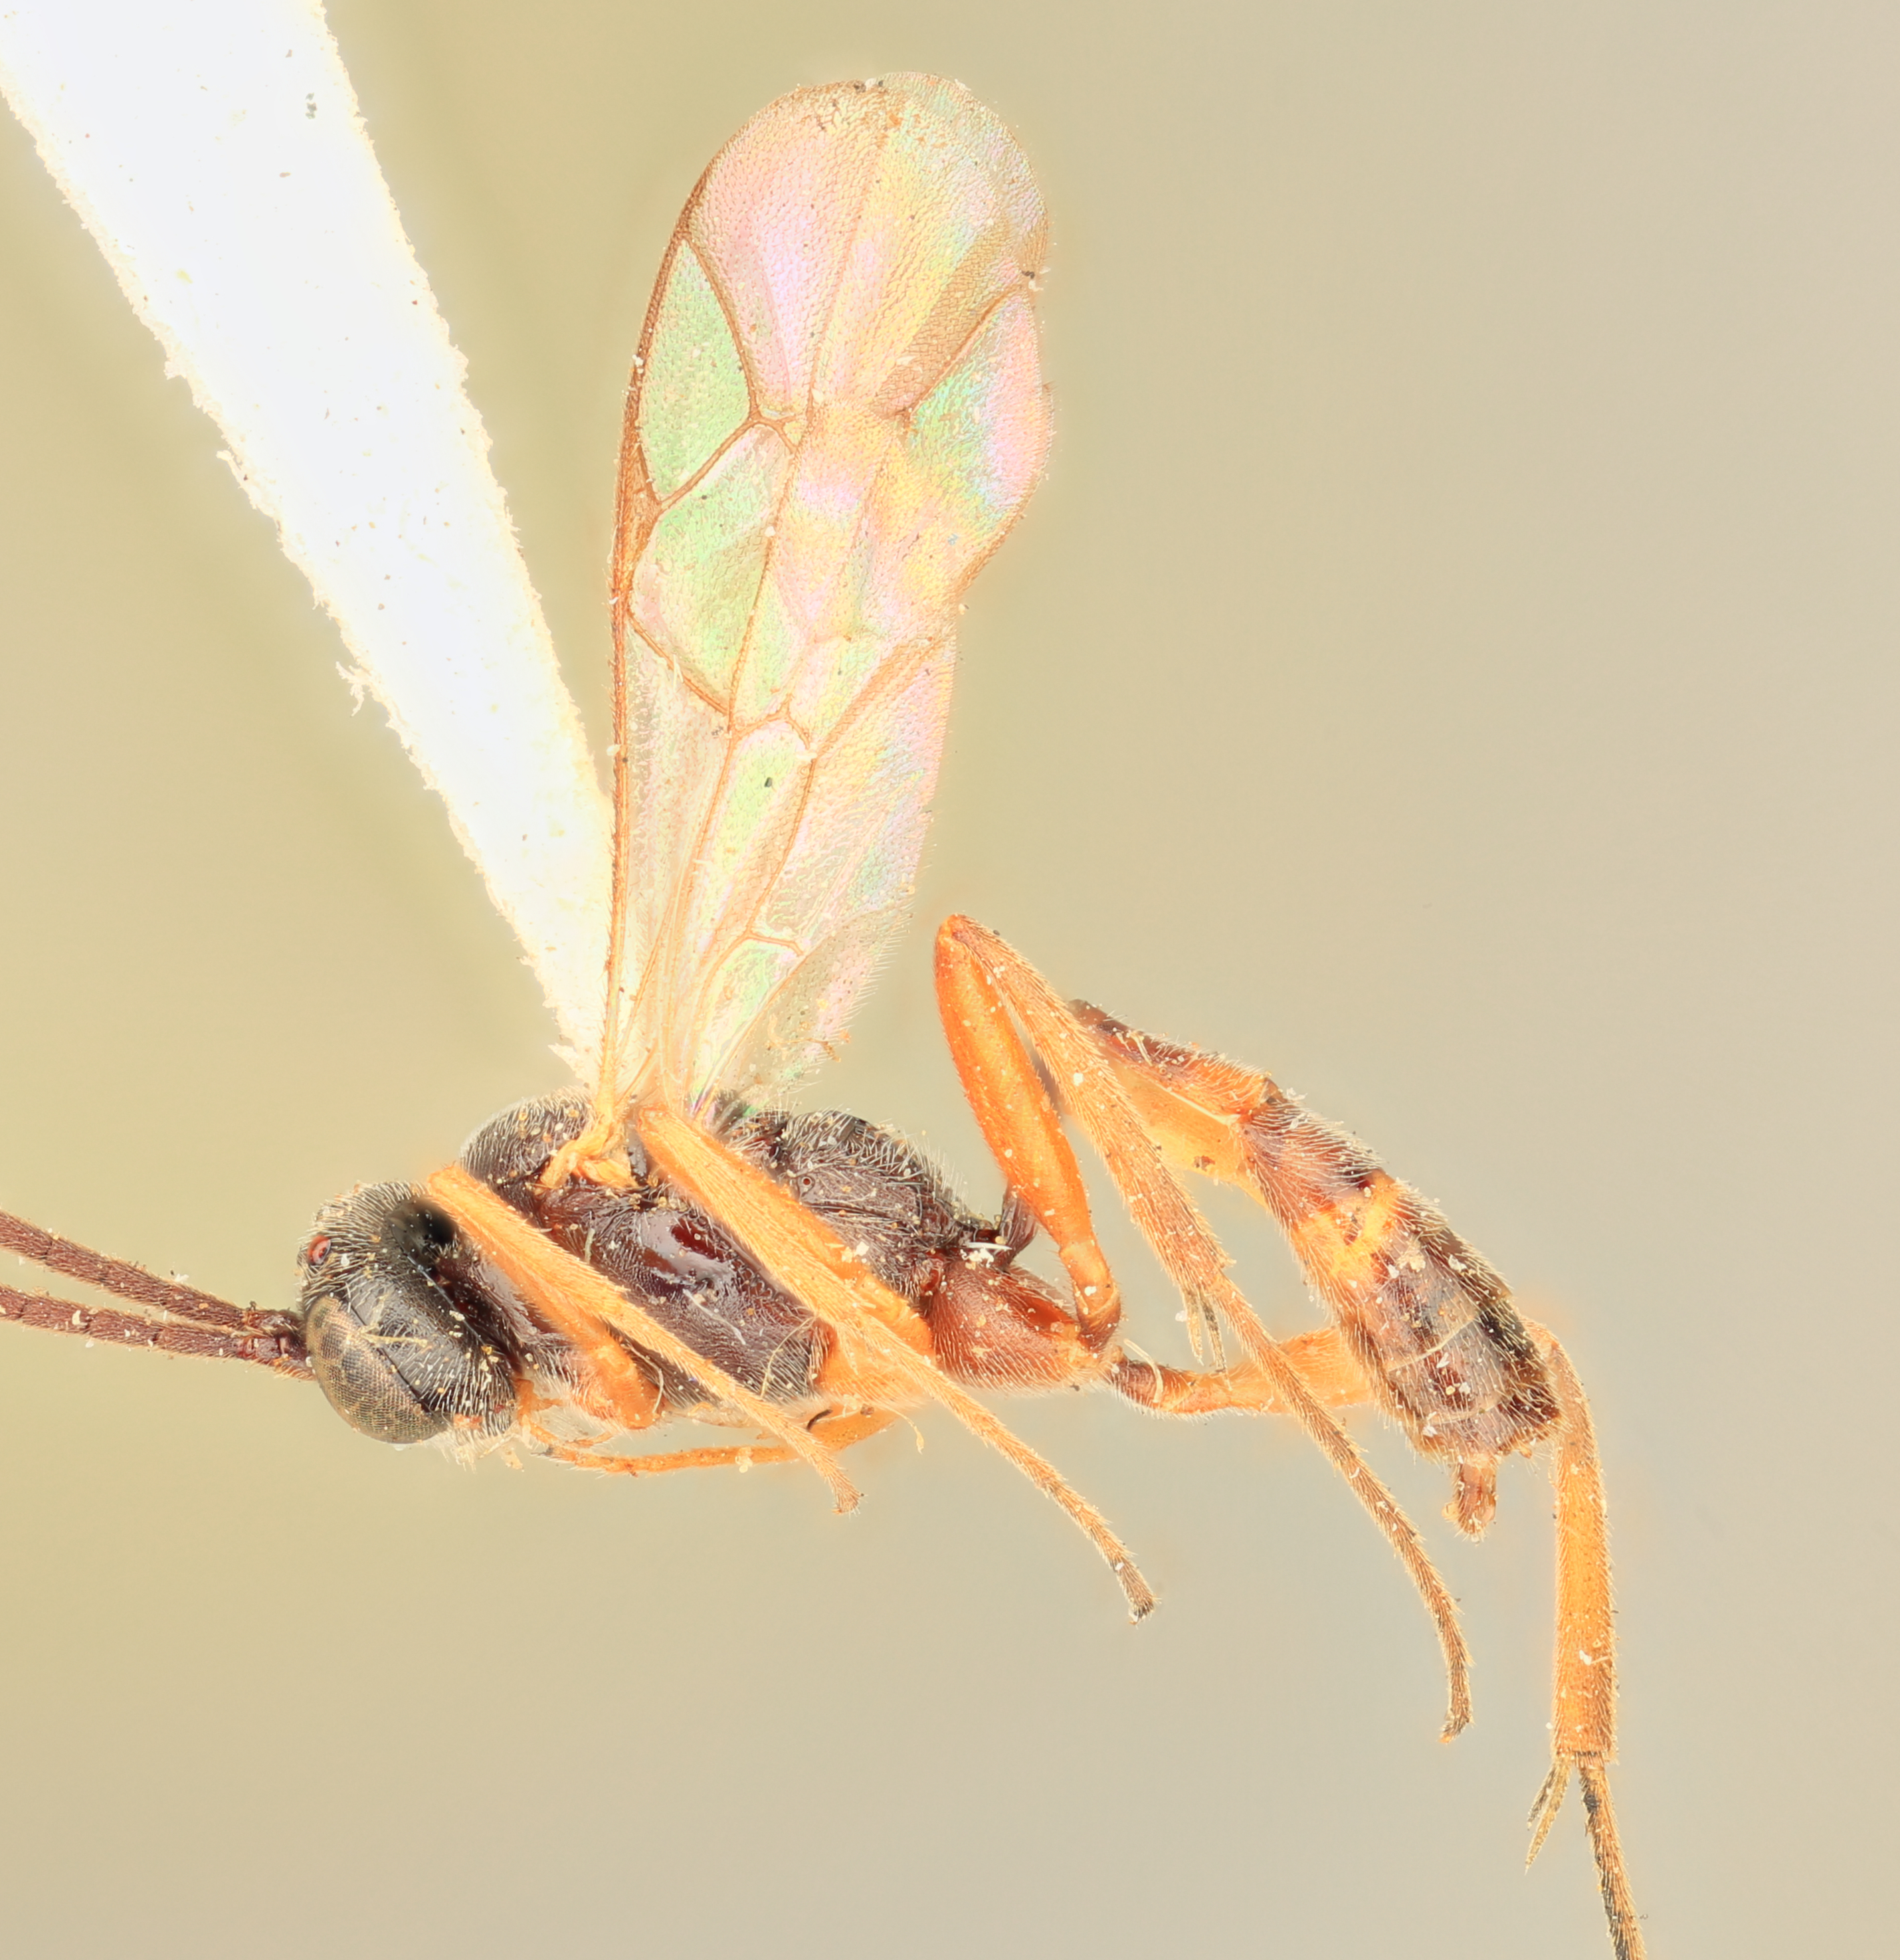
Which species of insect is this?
Campoplex pentagoetorum
